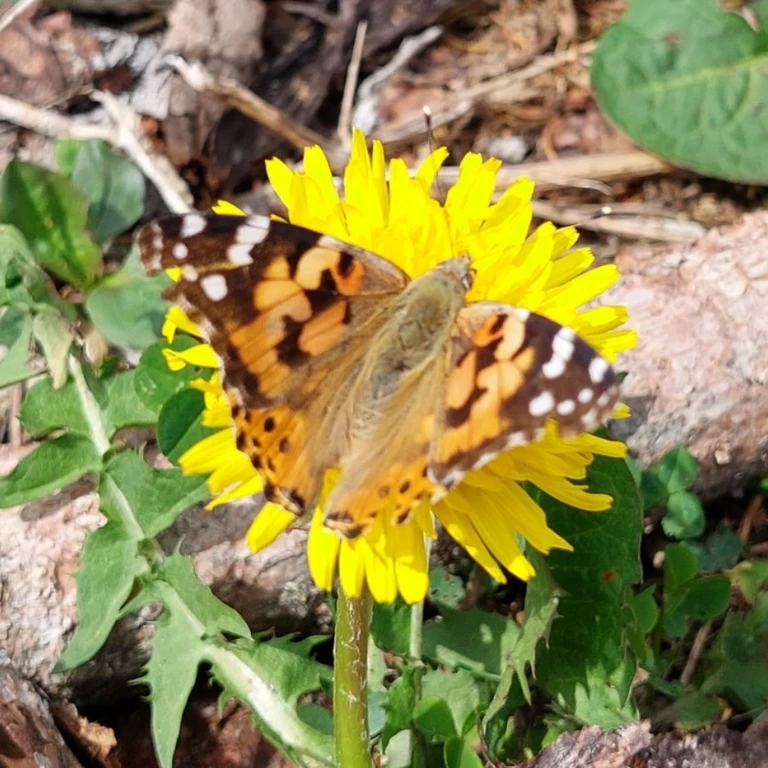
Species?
Vanessa cardui
